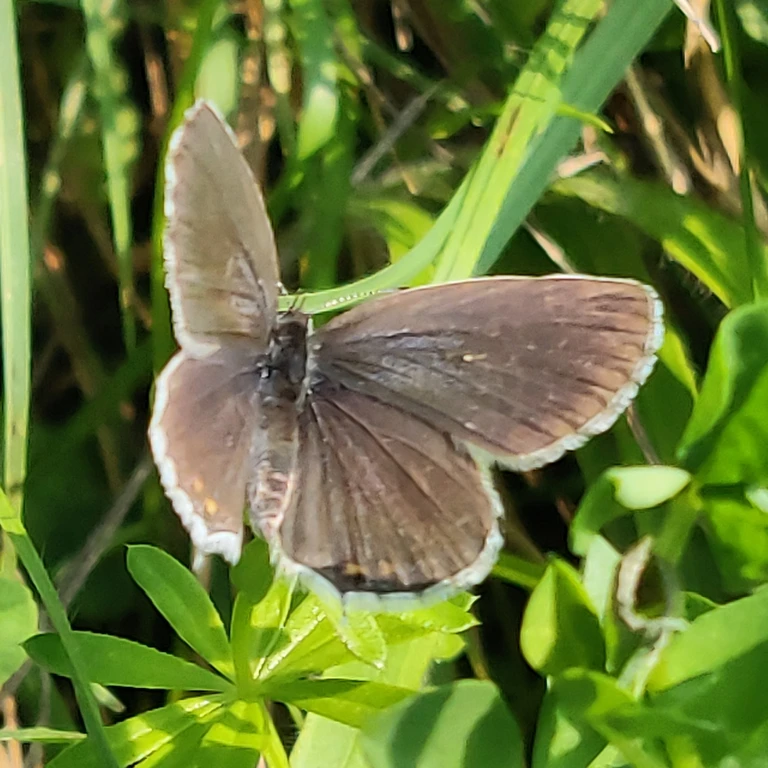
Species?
Cupido argiades (also Elkalyce argiades)
